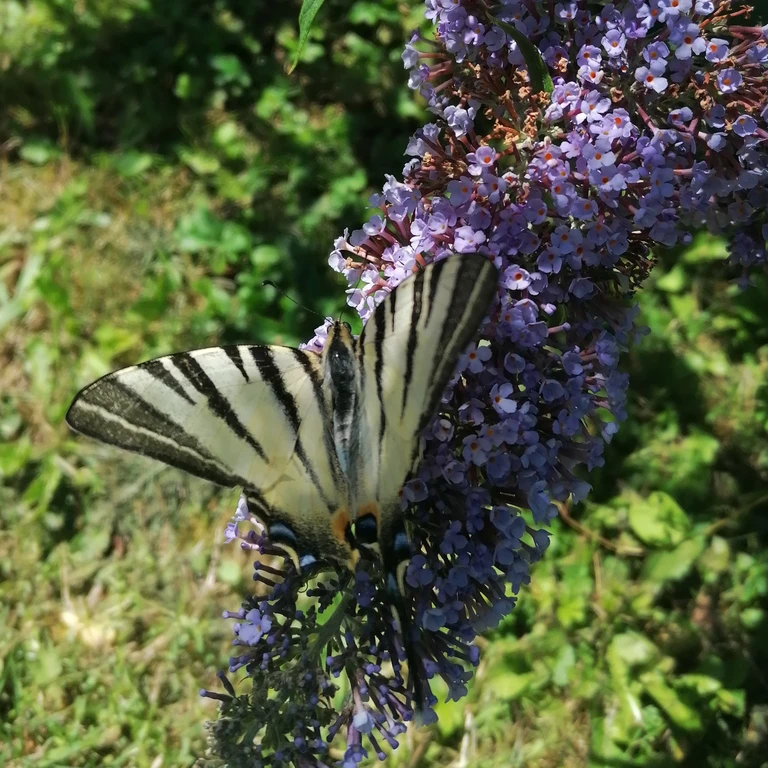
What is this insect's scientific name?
Iphiclides podalirius
